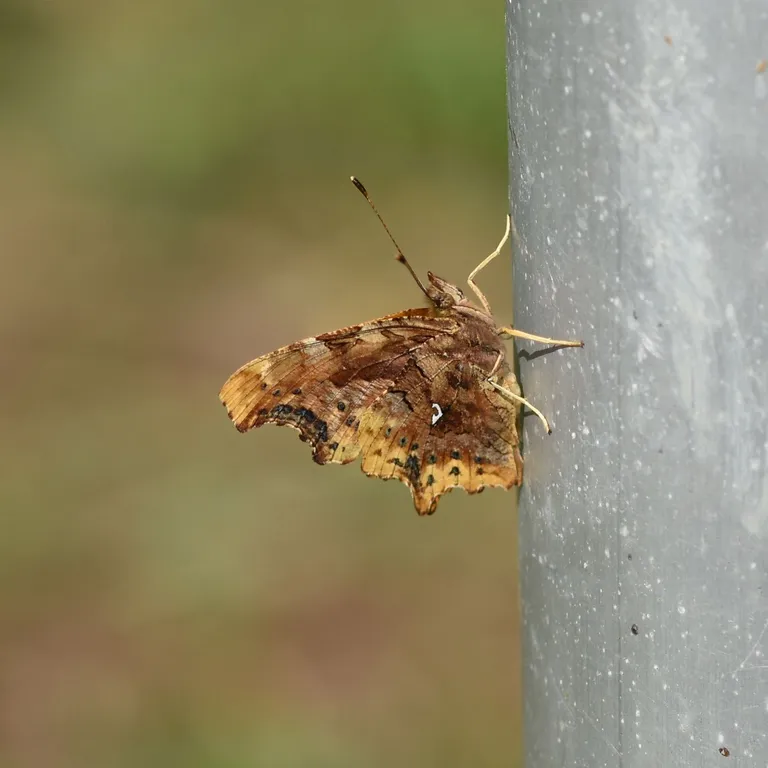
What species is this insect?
Polygonia c-album
